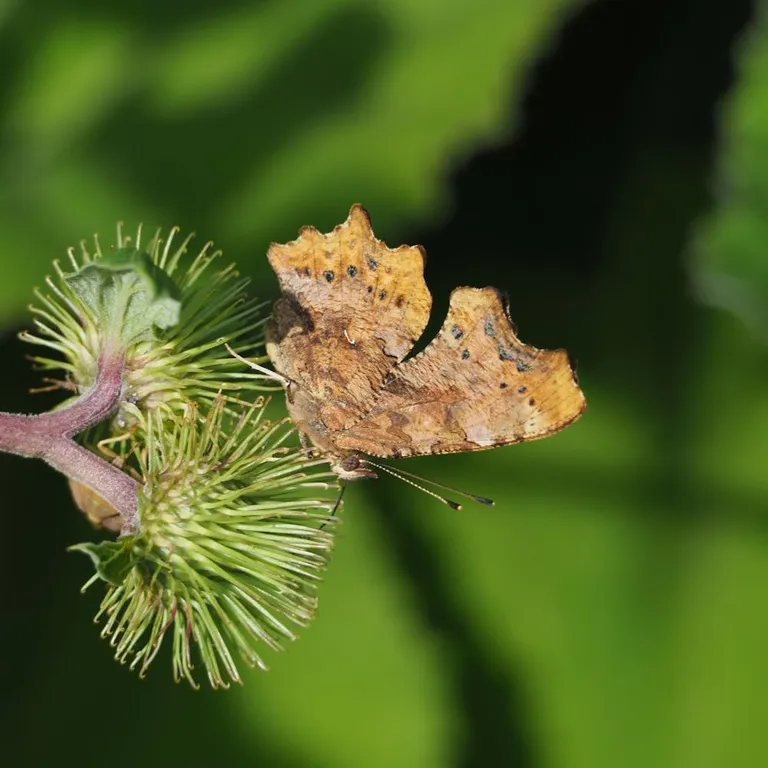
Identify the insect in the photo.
Polygonia c-album
